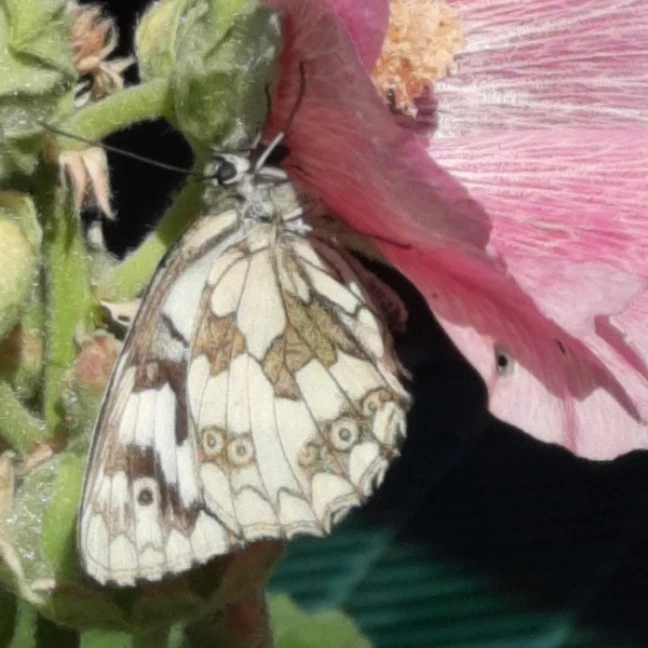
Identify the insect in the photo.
Melanargia galathea
